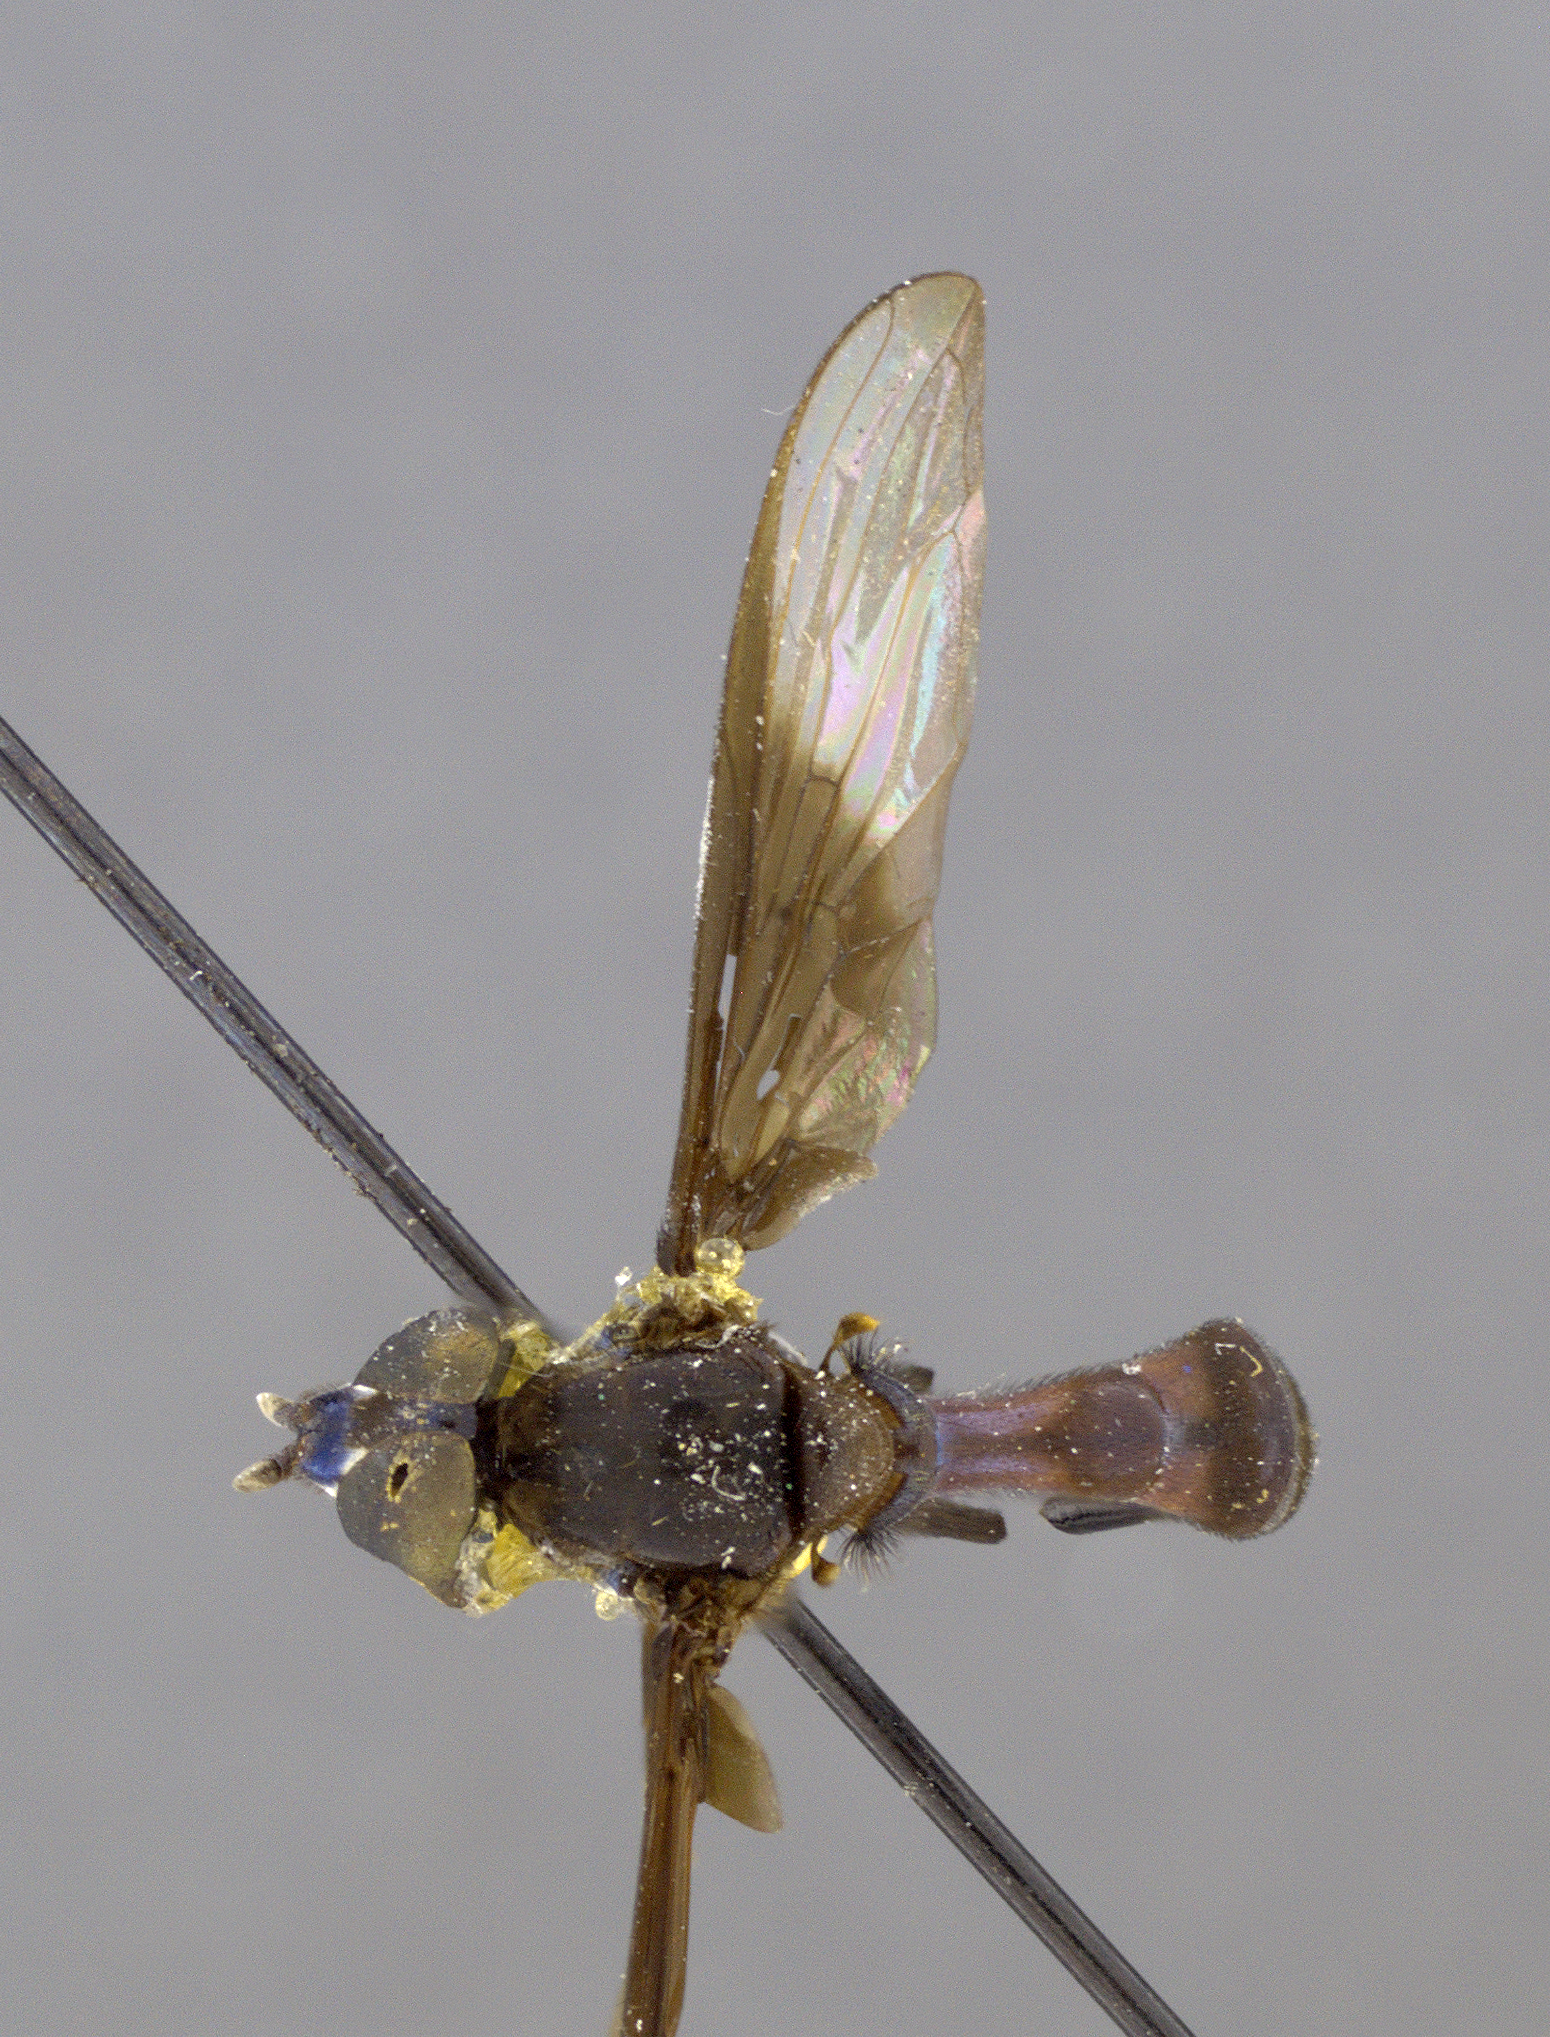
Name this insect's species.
Baccha eruptova
